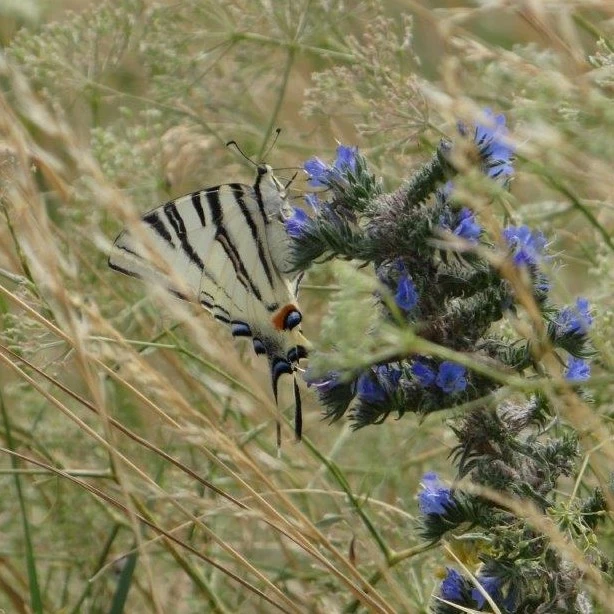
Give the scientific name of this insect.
Iphiclides podalirius
